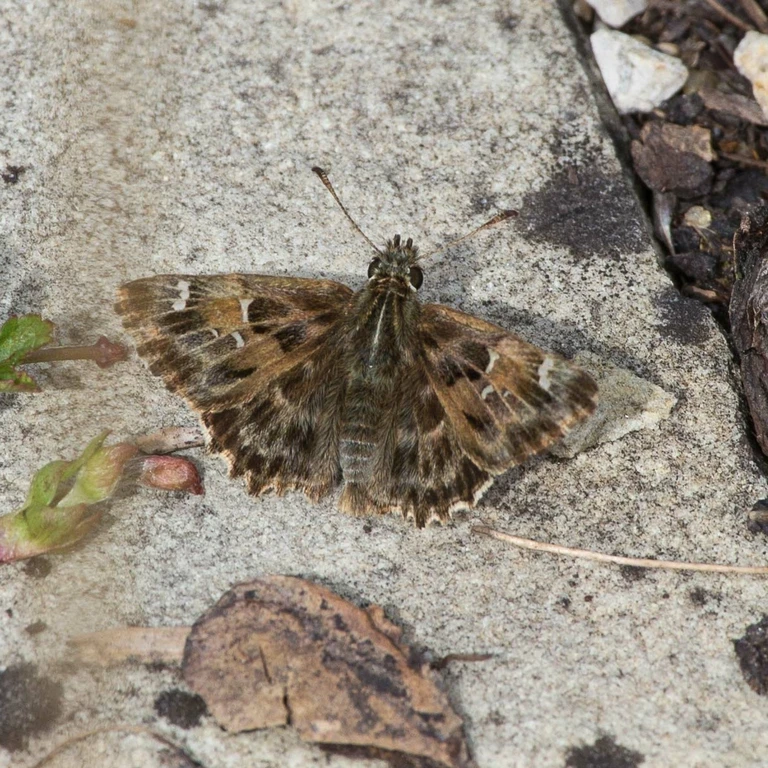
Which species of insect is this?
Carcharodus alceae
